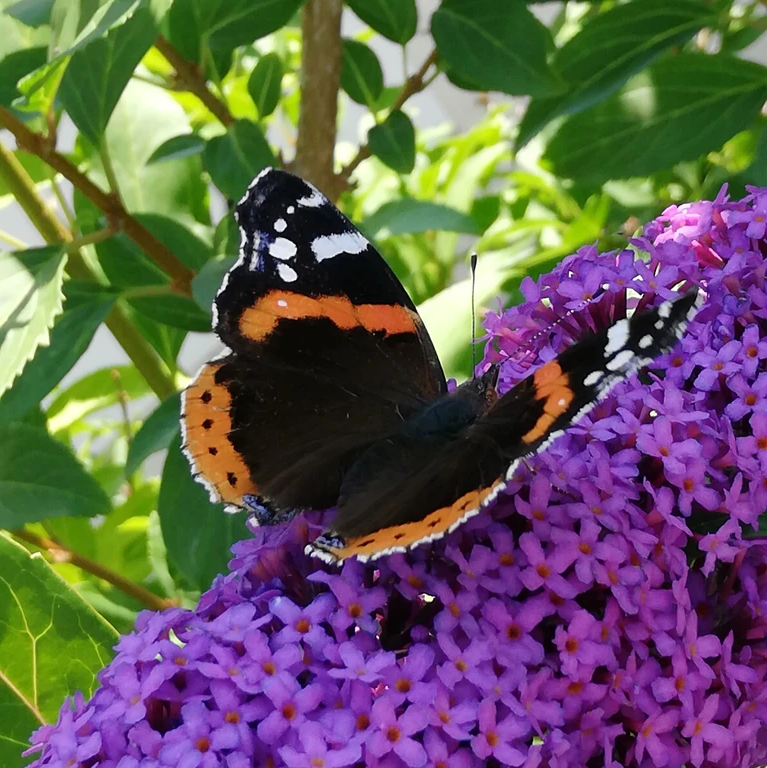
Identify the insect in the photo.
Vanessa atalanta
